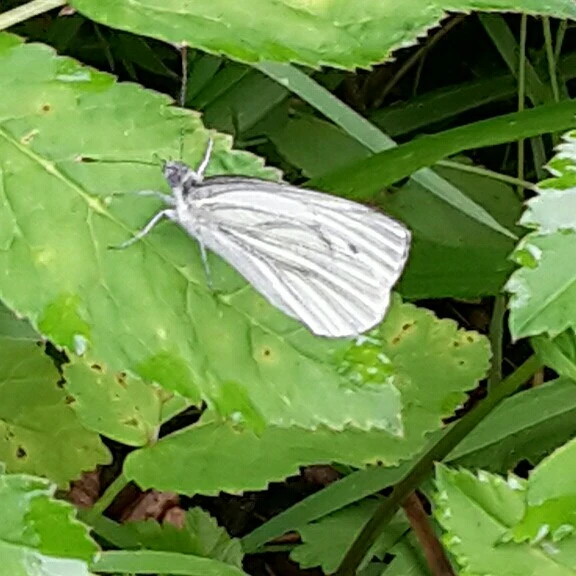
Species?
Pieris napi
